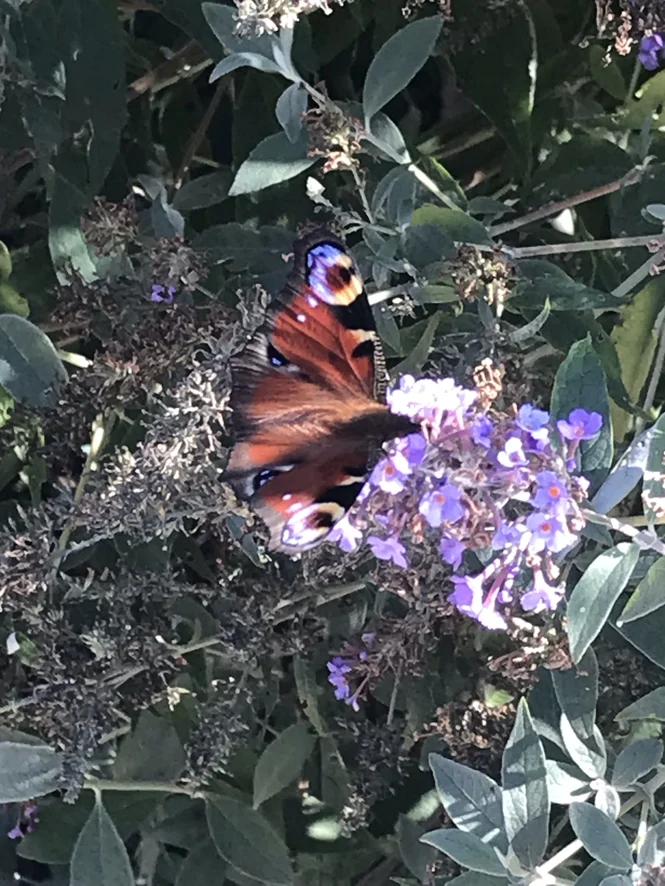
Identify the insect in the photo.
Aglais io
